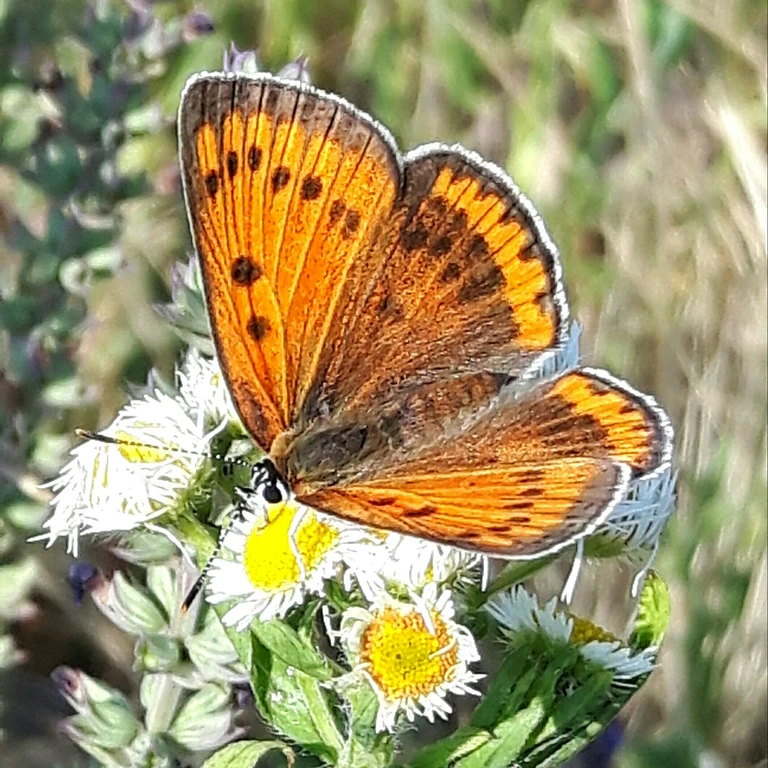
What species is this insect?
Lycaena dispar
